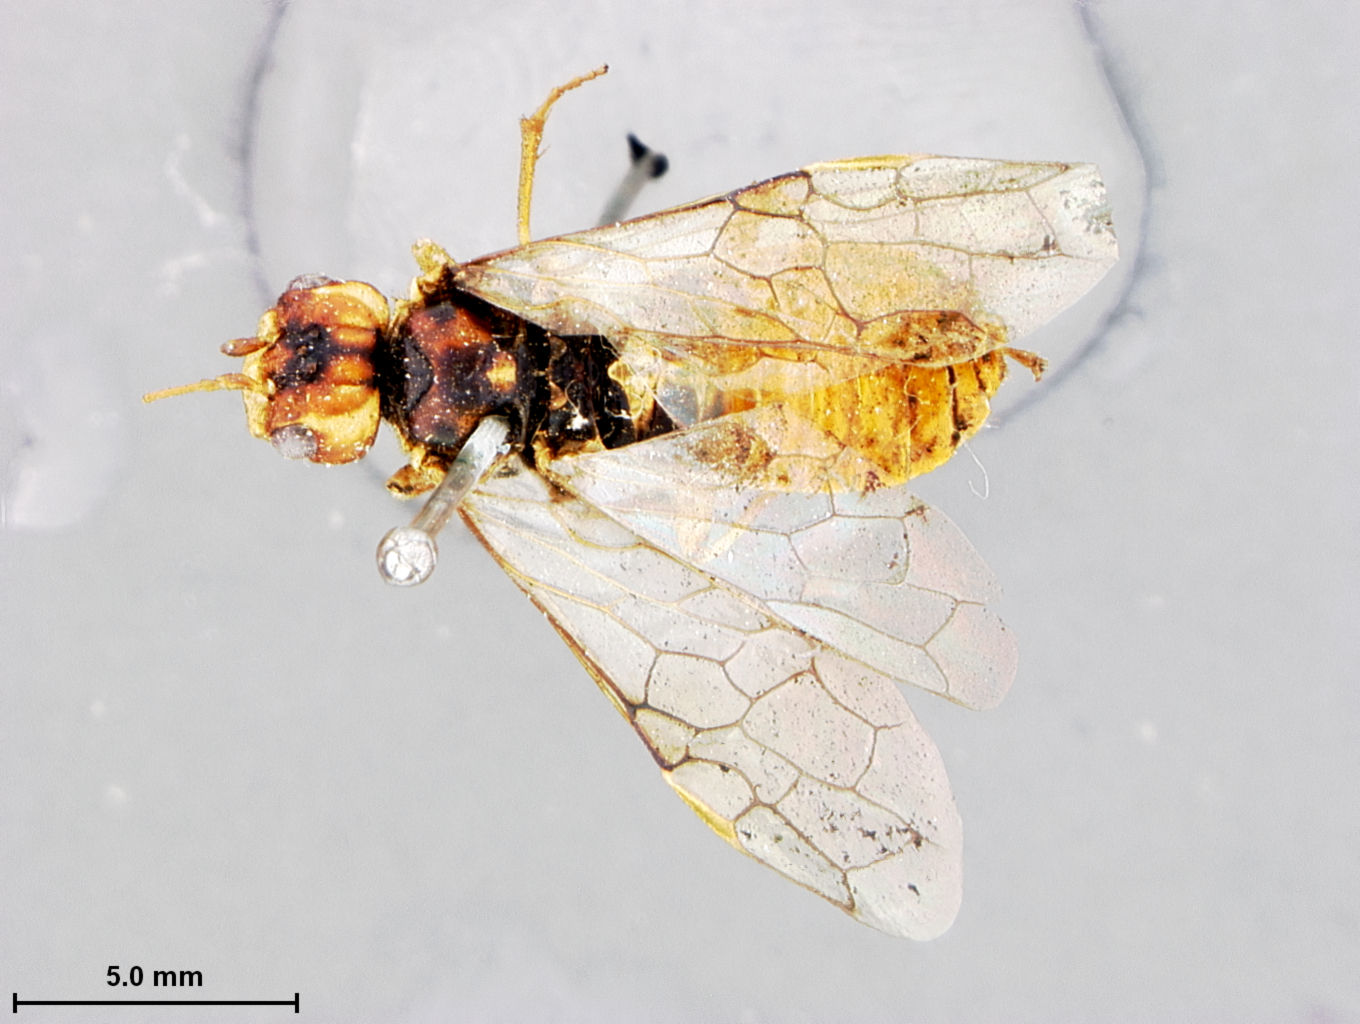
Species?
Bactroceros palachei
